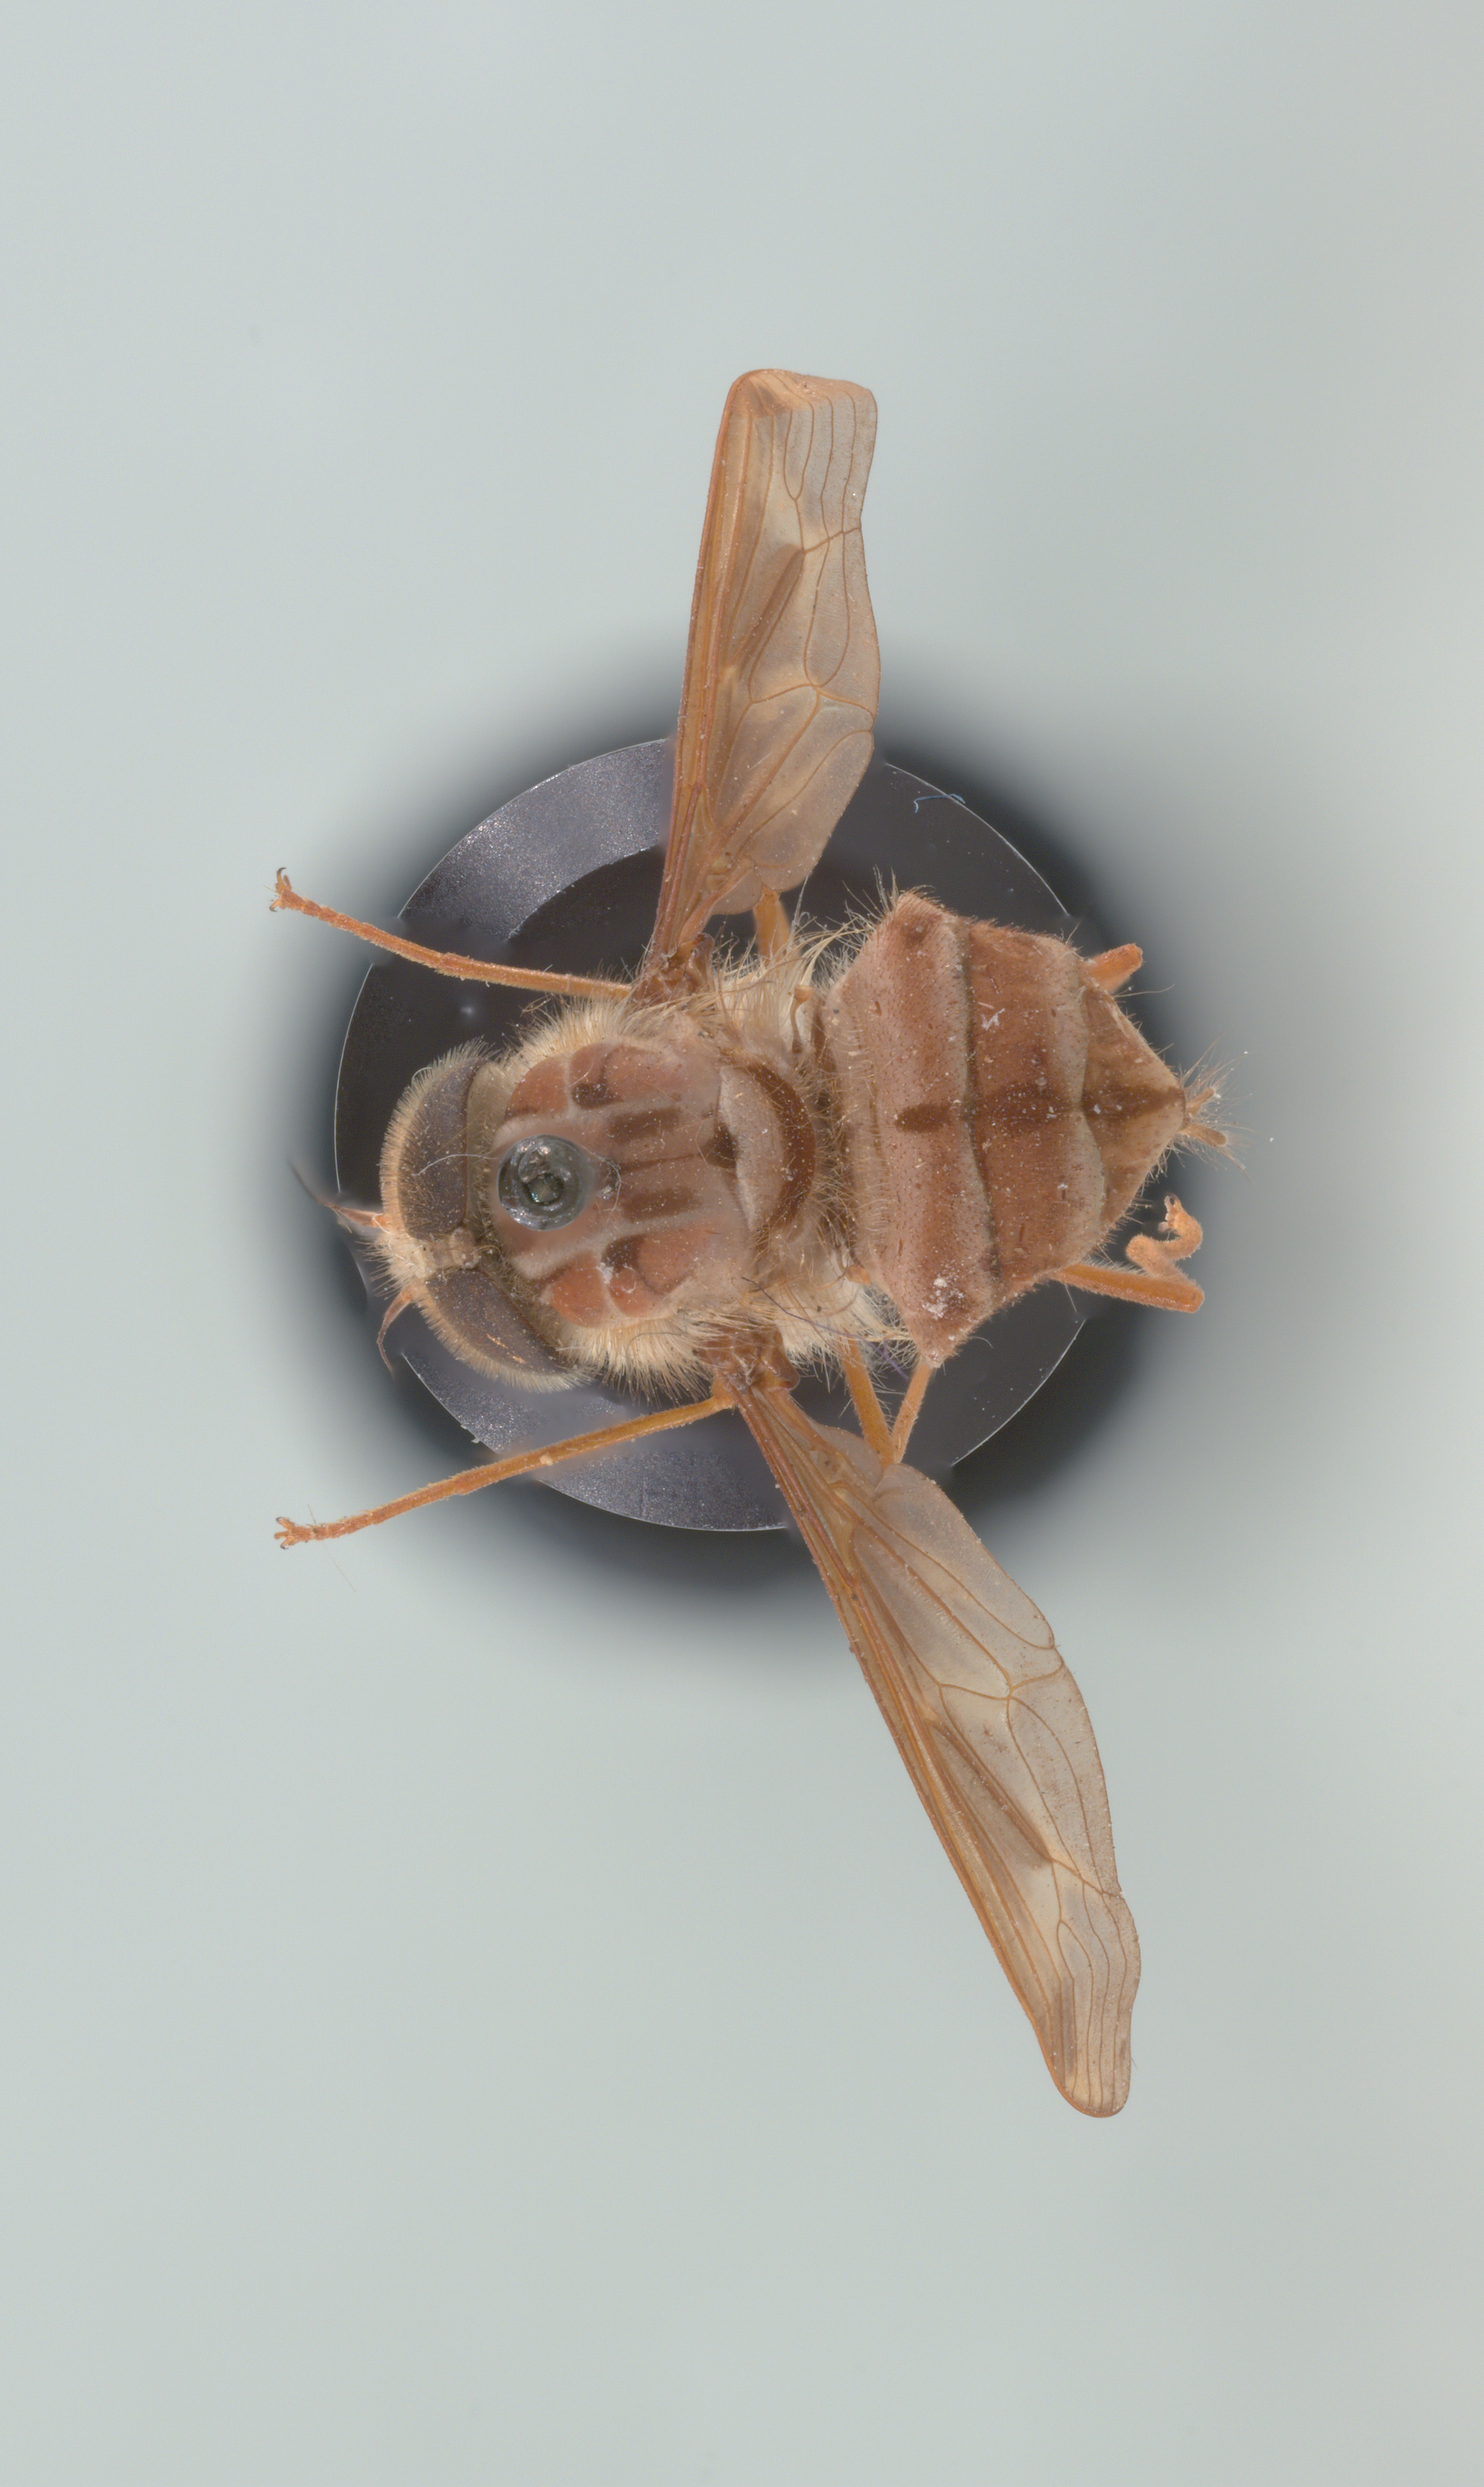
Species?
Hirmoneura nubipennis (also Trichophthalma nubipennis)
